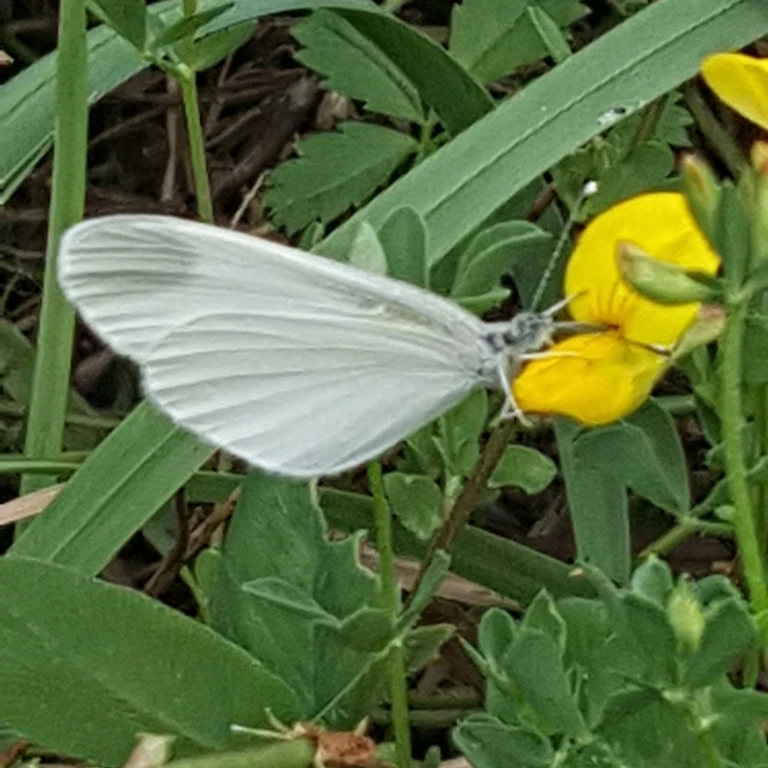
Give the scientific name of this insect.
Leptidea sinapis/juvernica
